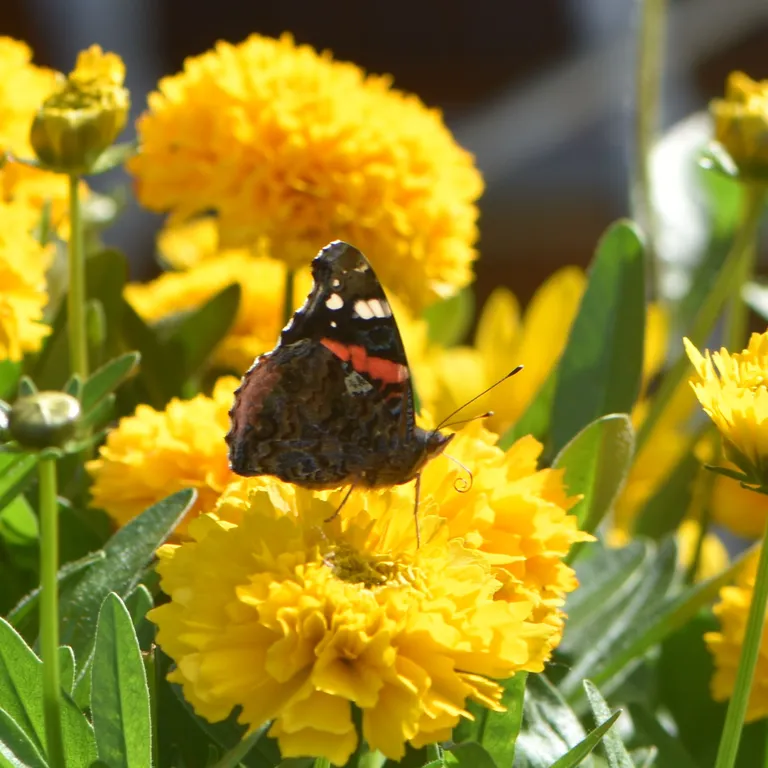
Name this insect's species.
Vanessa atalanta
